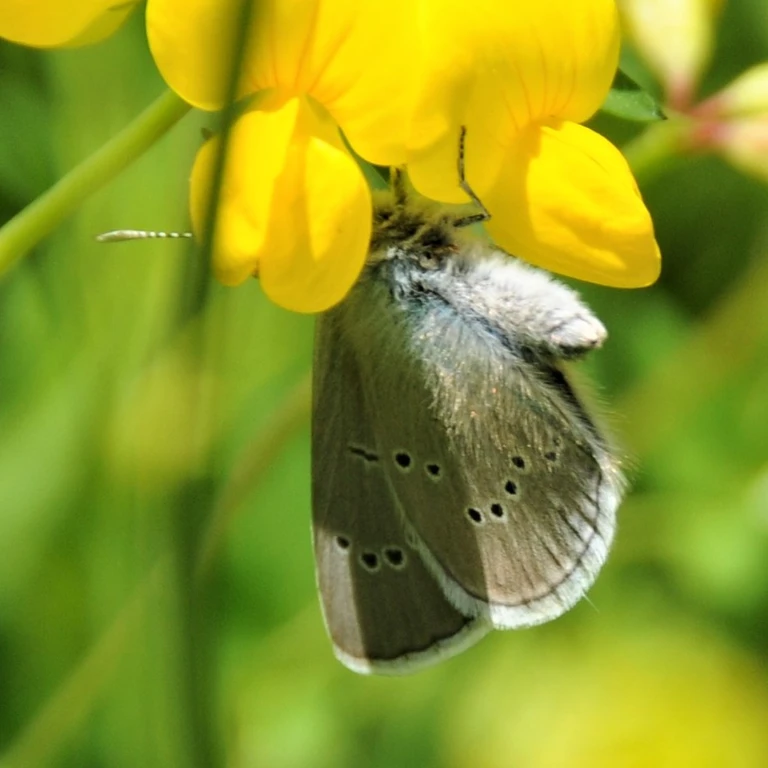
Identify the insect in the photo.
Cyaniris semiargus
